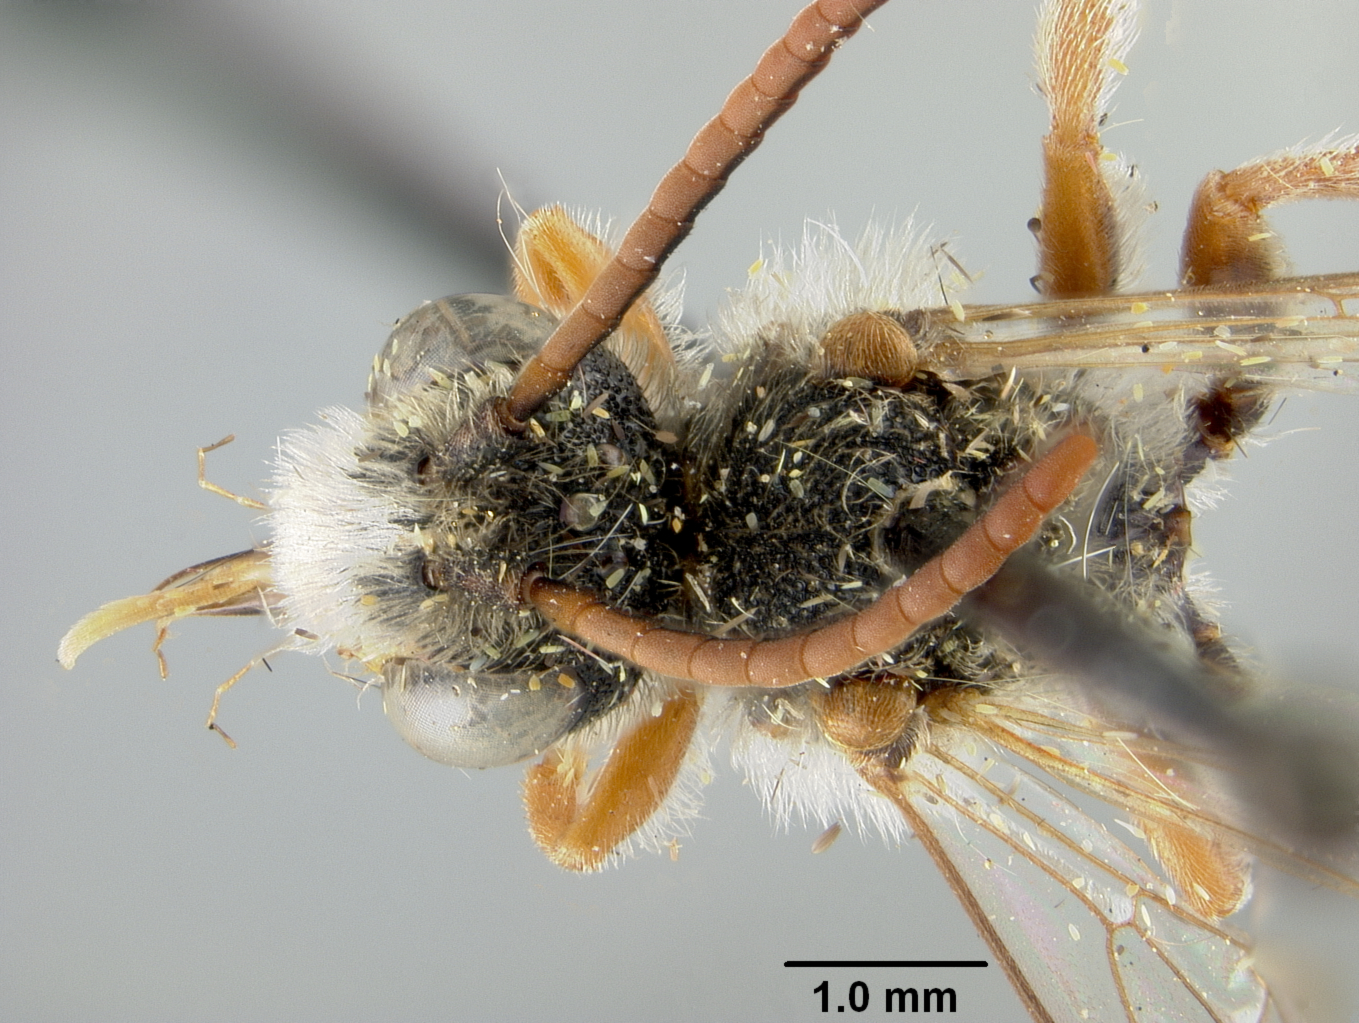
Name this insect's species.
Nomada perplexans
